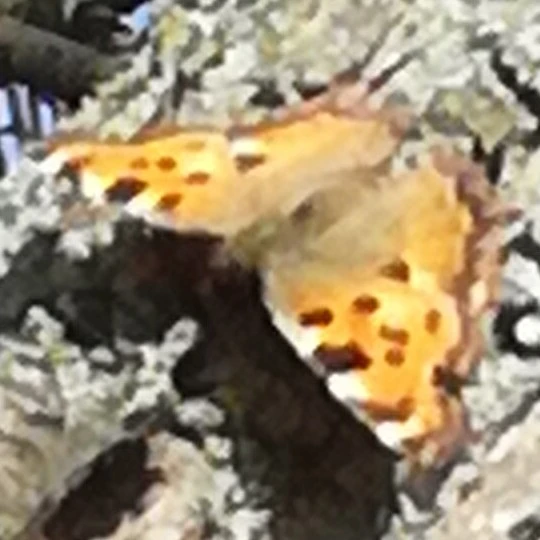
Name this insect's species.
Nymphalis polychloros
